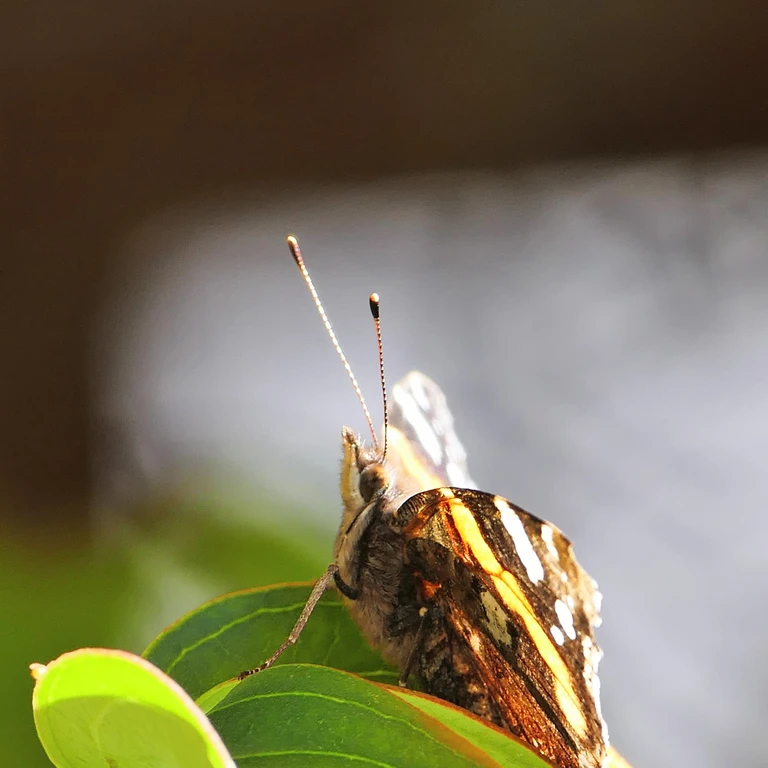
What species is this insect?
Vanessa atalanta
